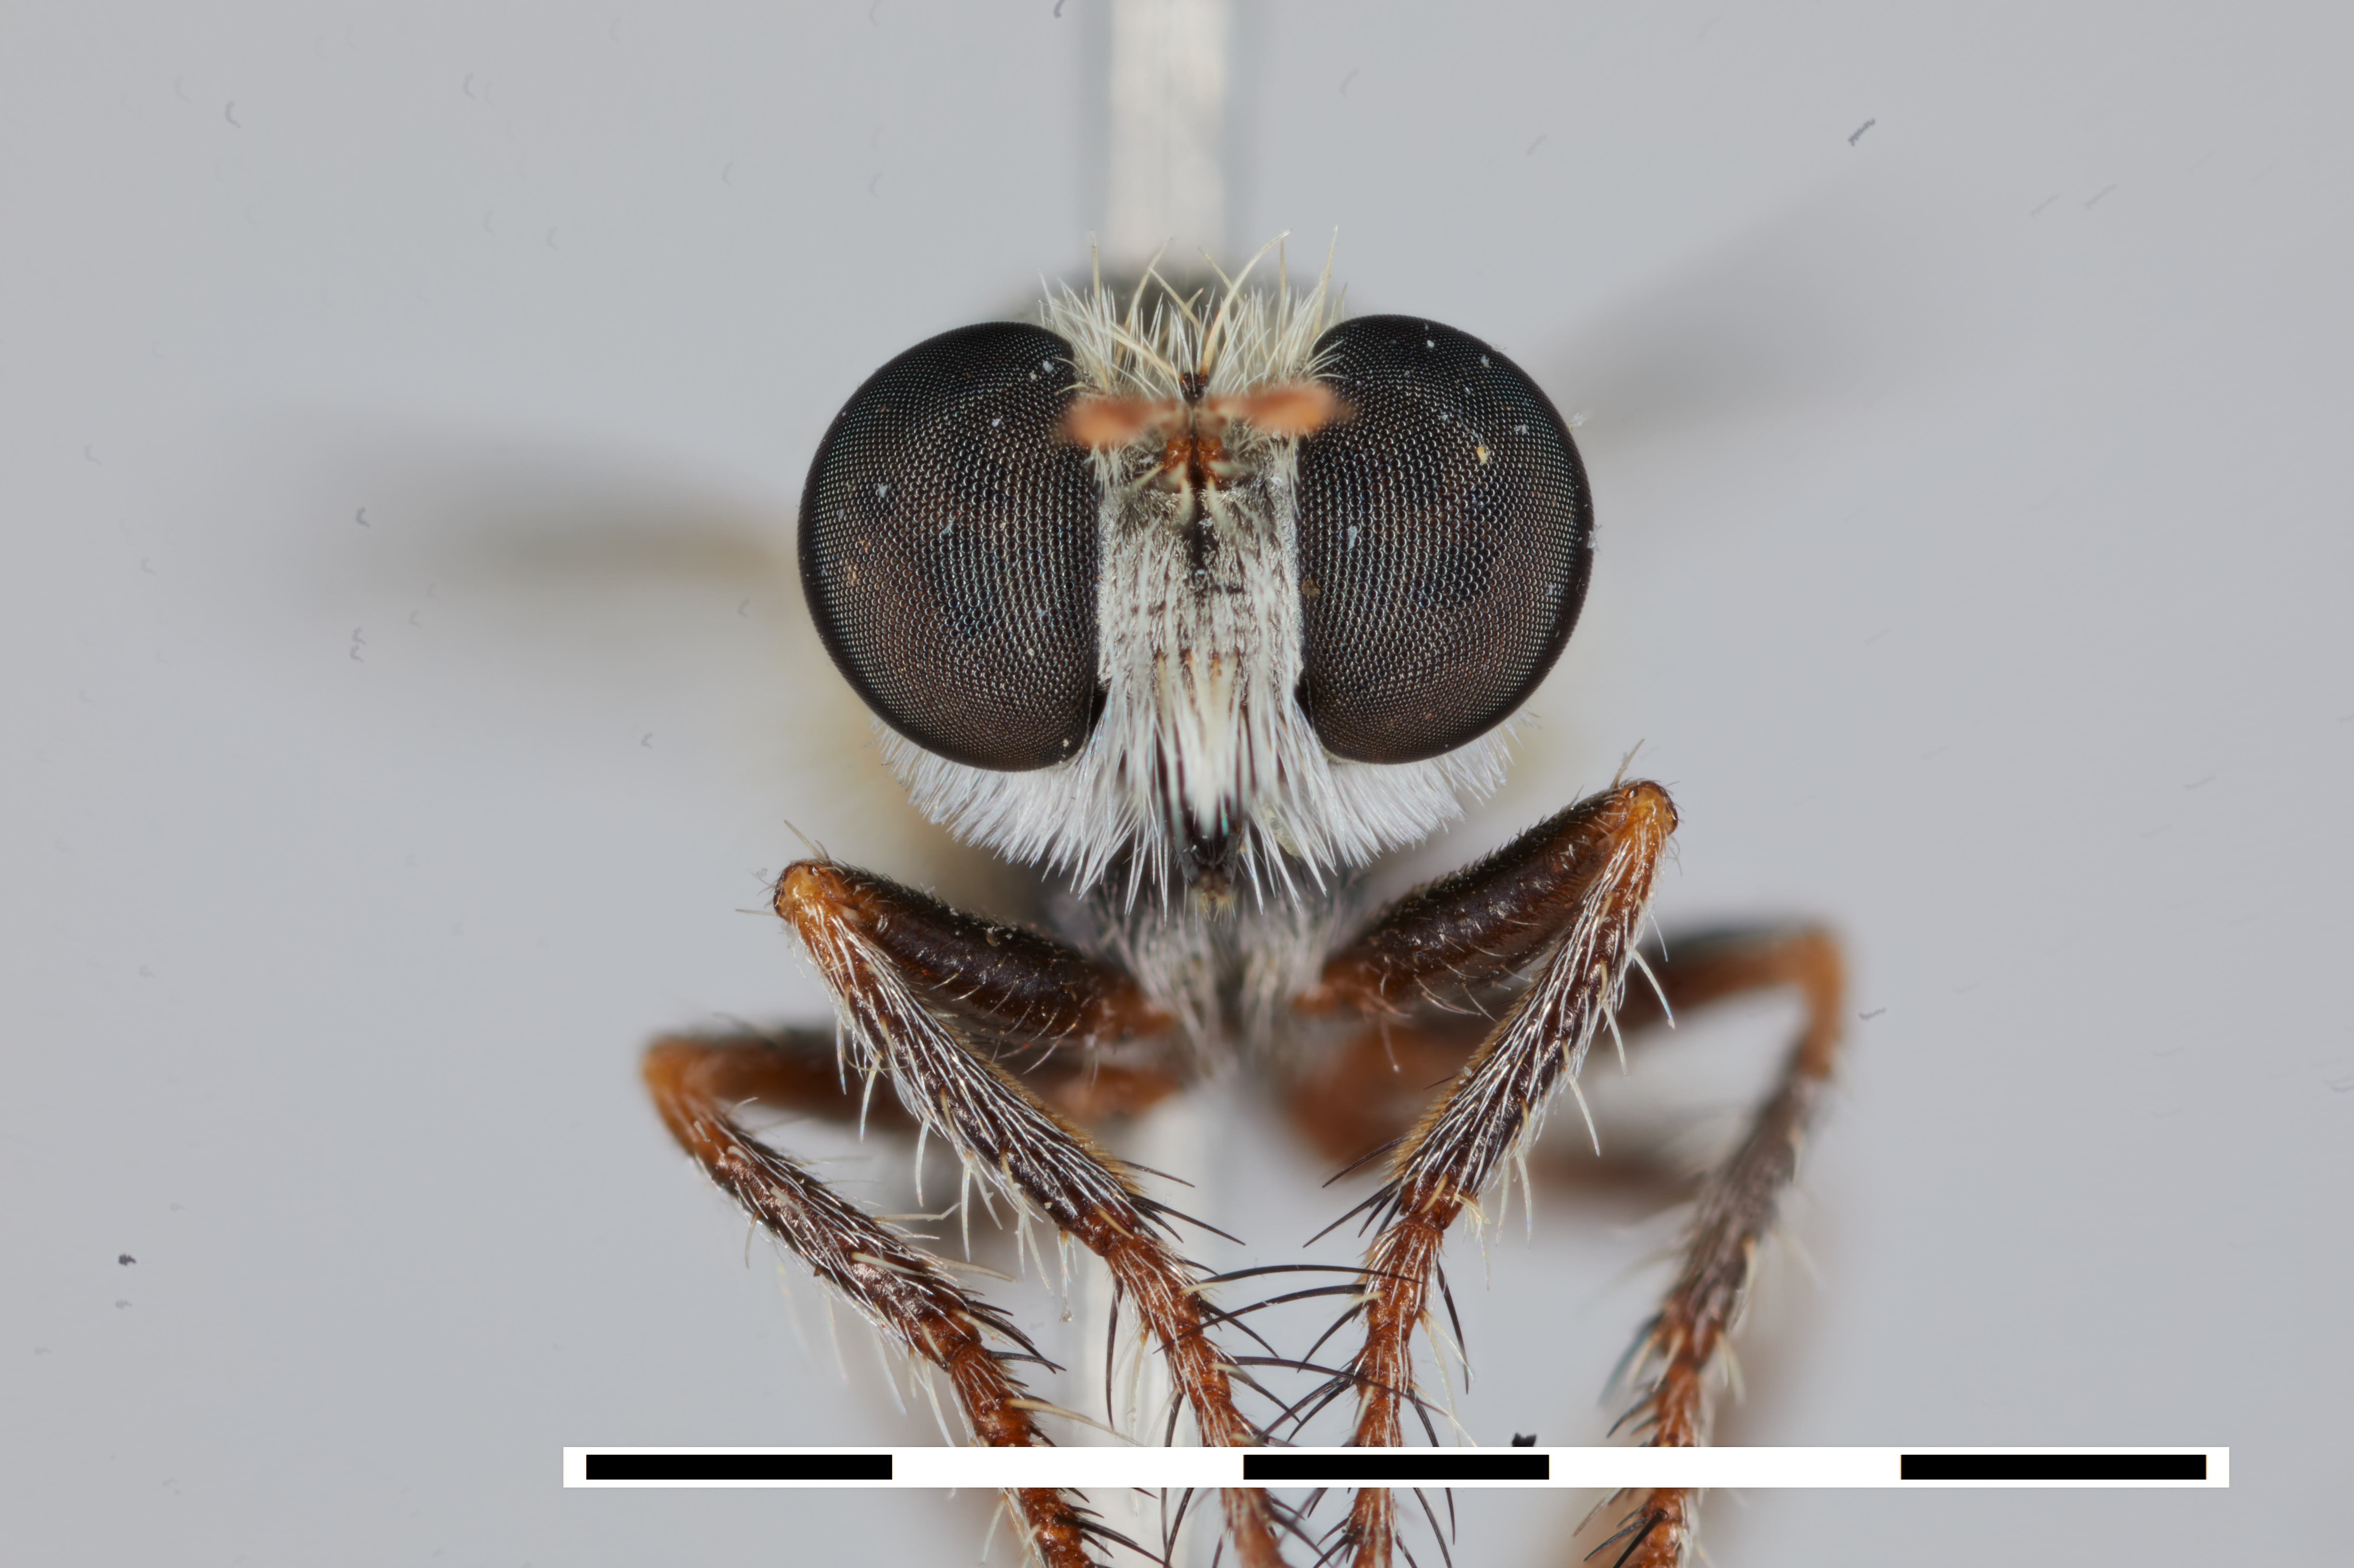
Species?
Anypodetus leucothrix
